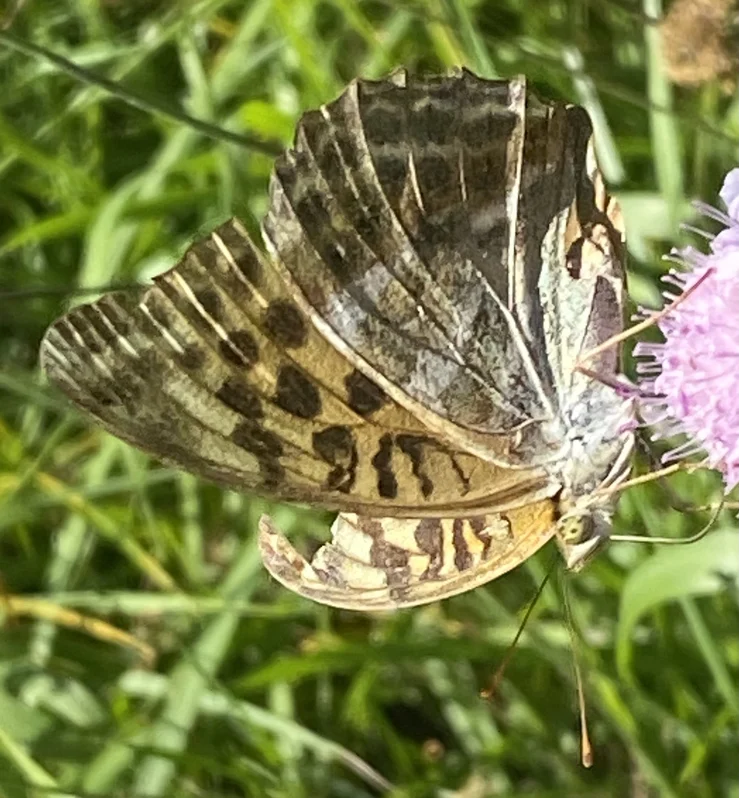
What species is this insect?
Argynnis paphia
